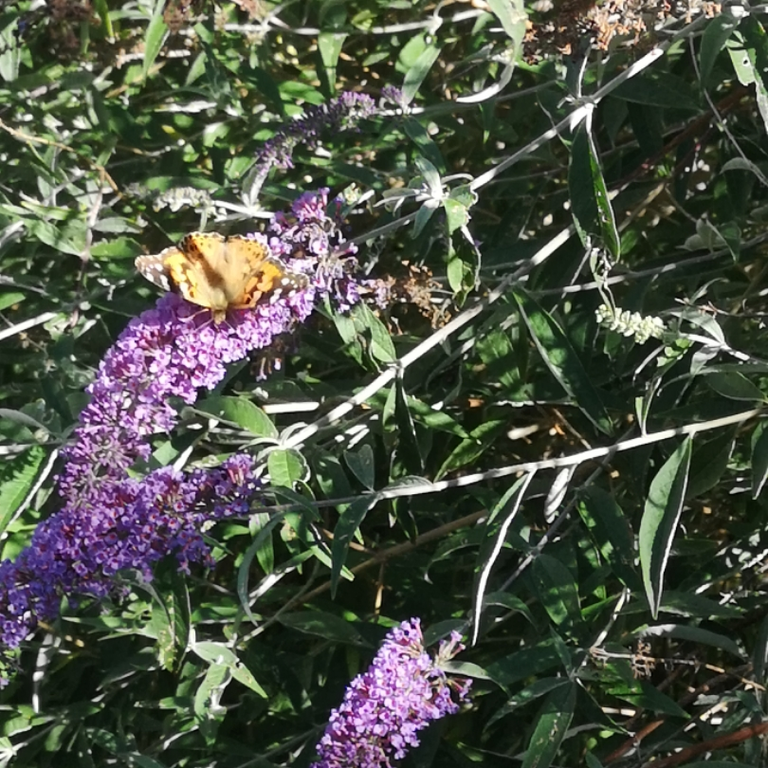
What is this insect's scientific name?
Vanessa cardui
